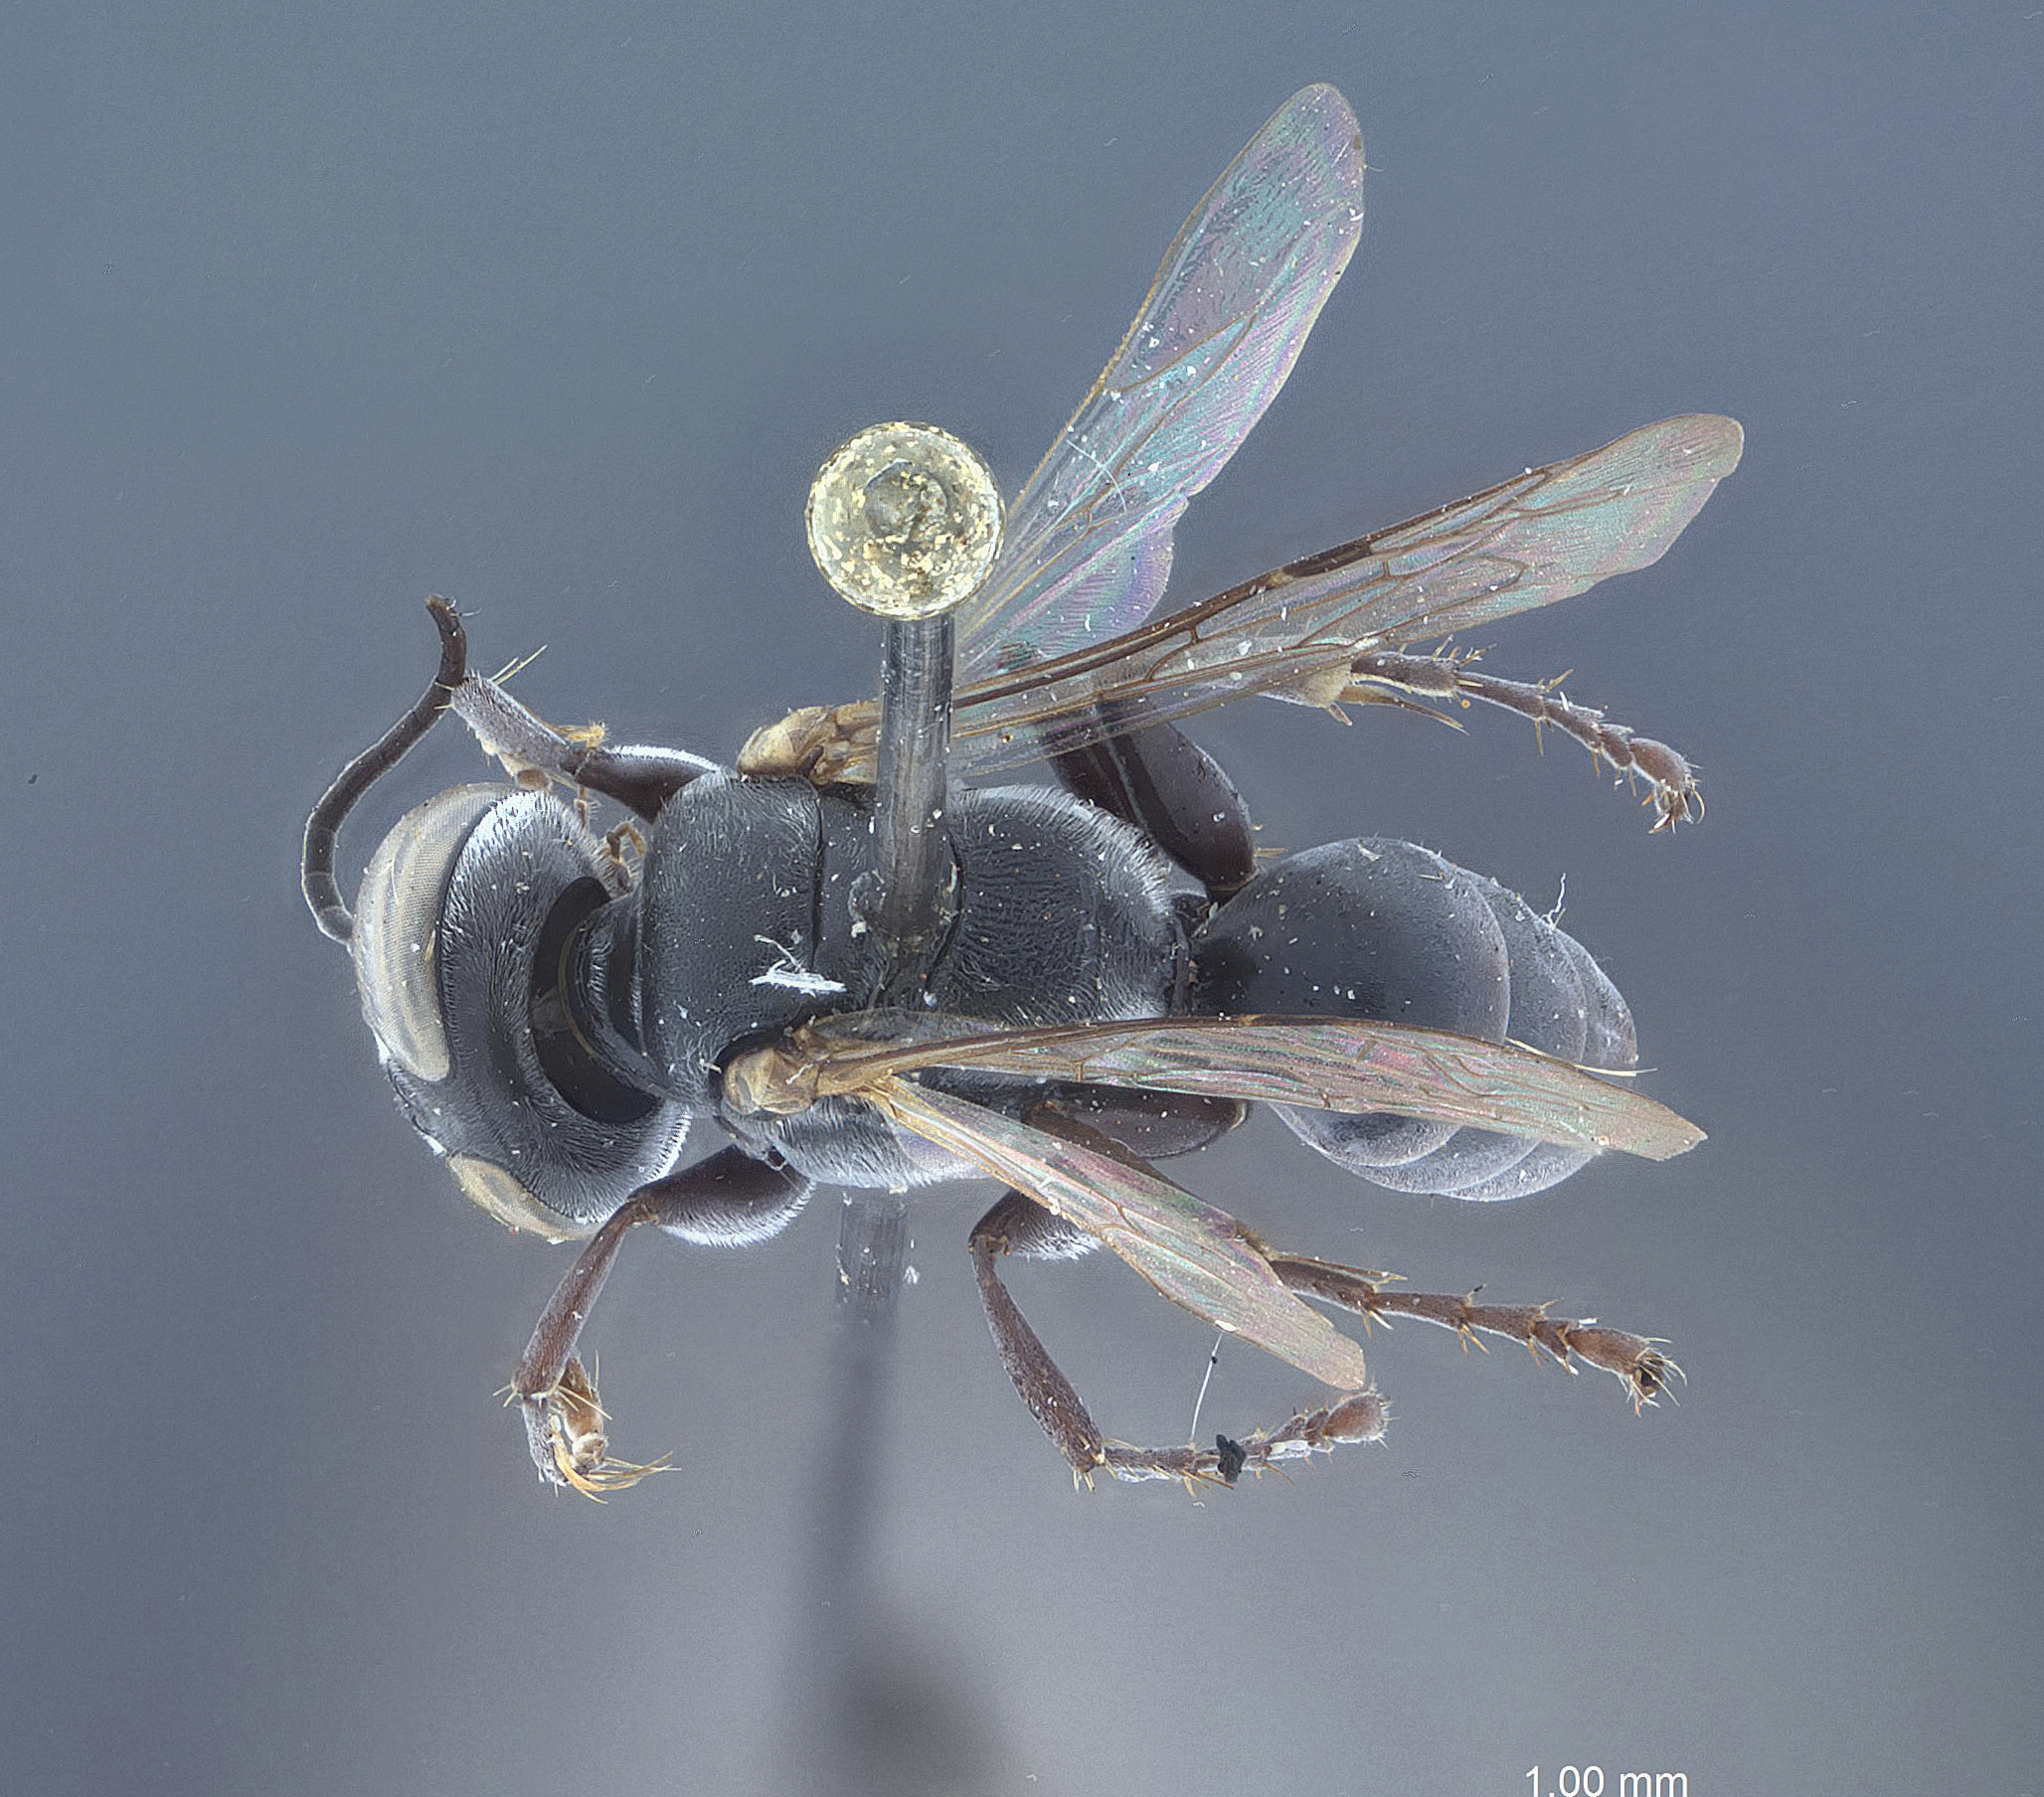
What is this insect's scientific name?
Tachysphex oxychelus
